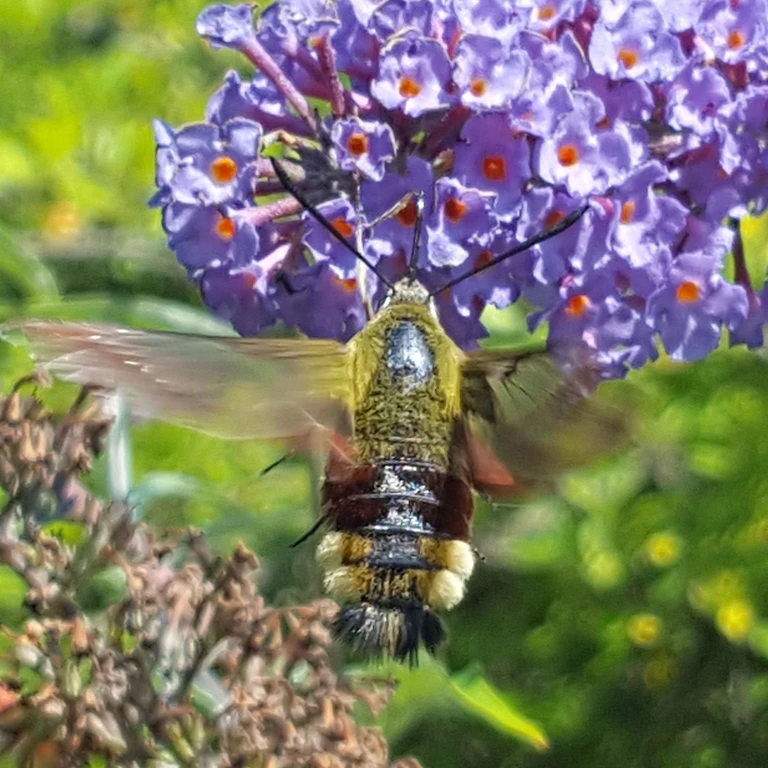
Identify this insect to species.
Hemaris fuciformis
